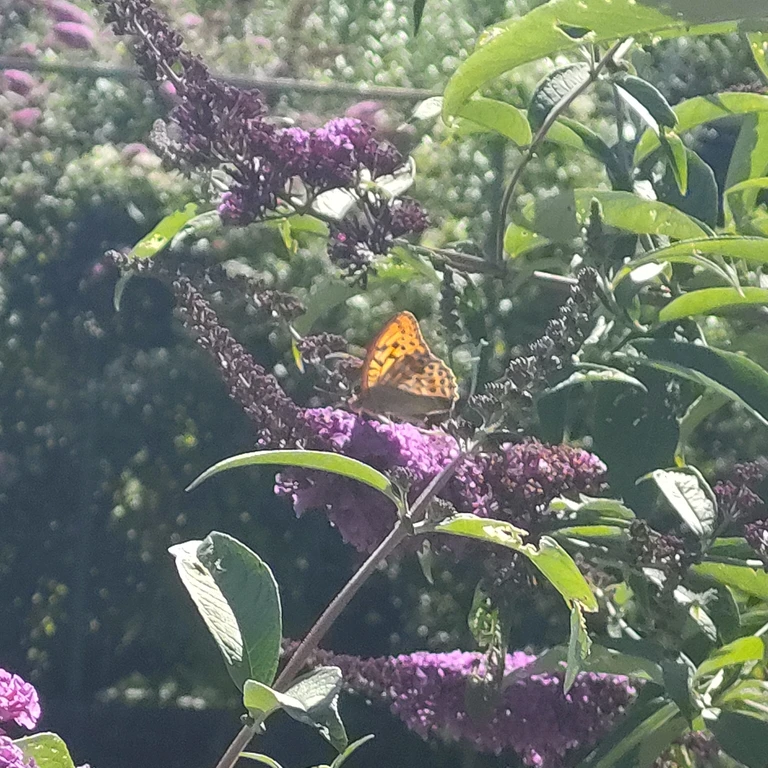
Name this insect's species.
Argynnis paphia
